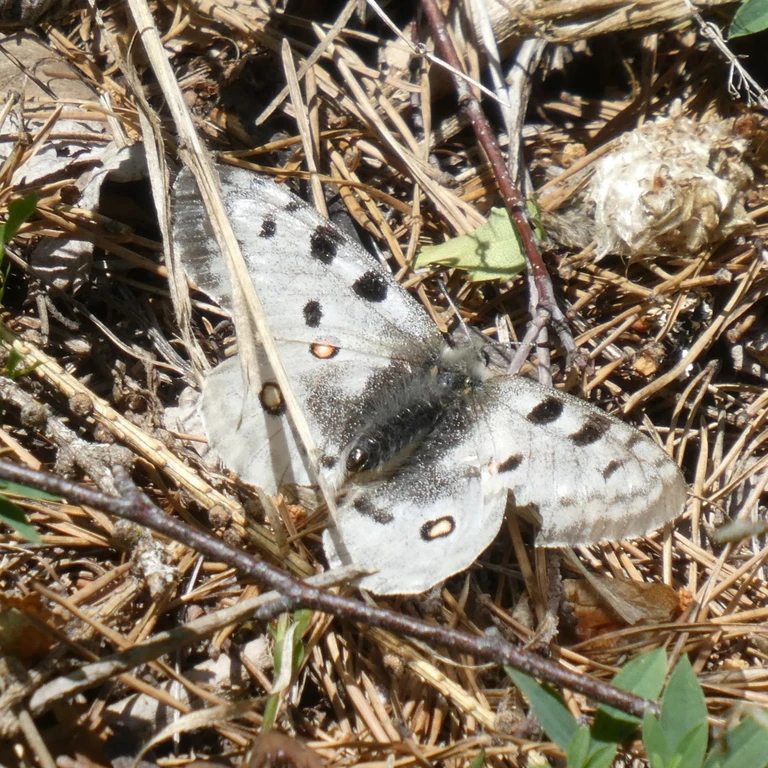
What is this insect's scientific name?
Parnassius apollo
